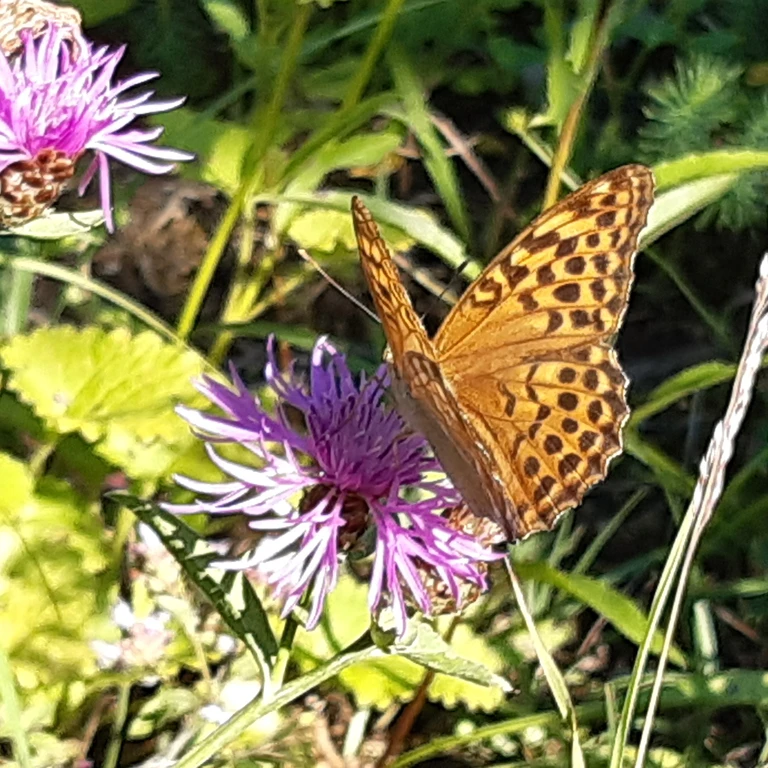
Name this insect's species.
Argynnis paphia
